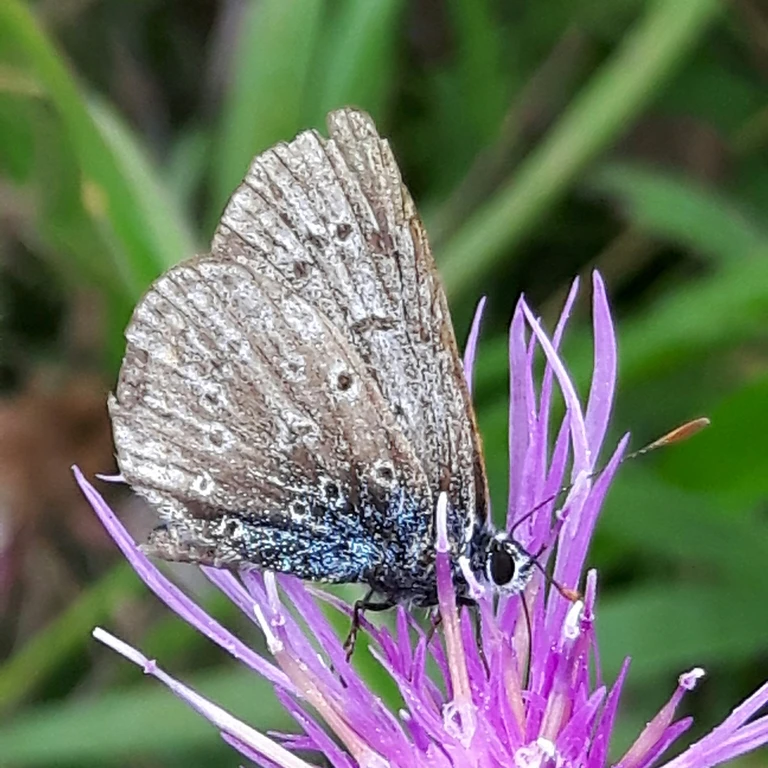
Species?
Polyommatus icarus
